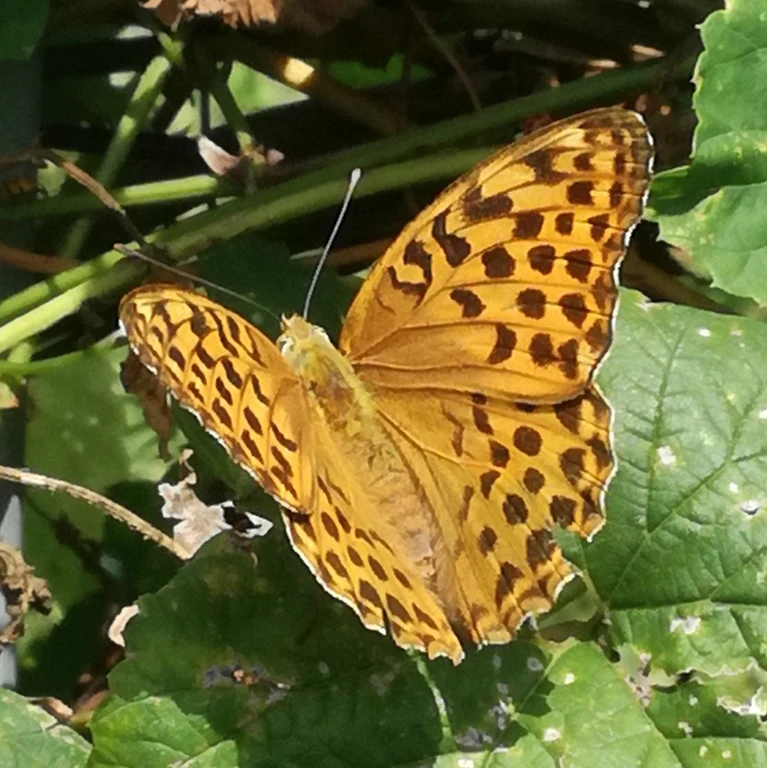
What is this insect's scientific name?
Argynnis paphia
